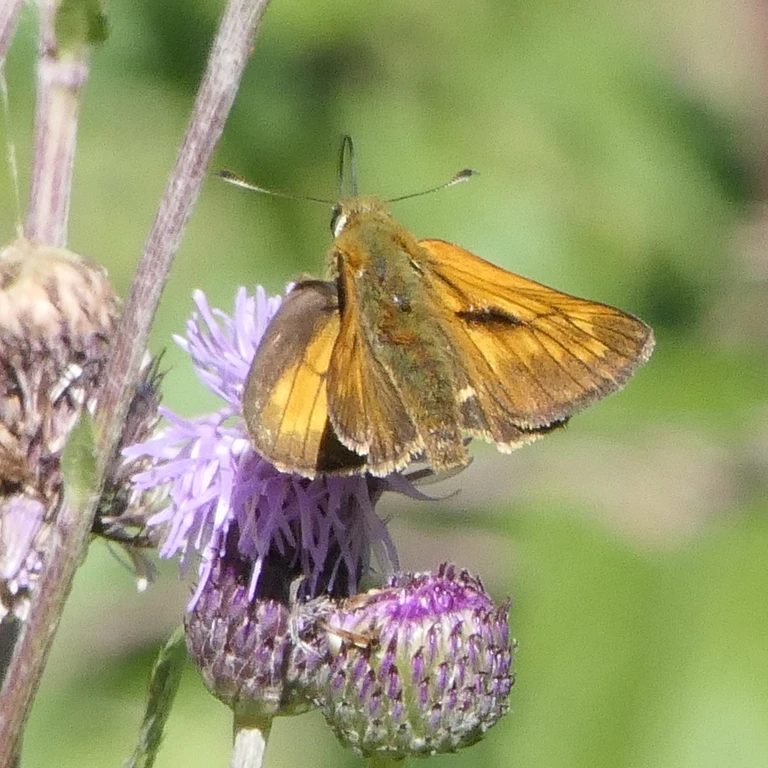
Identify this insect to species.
Ochlodes sylvanus (also Ochlodes venata)
